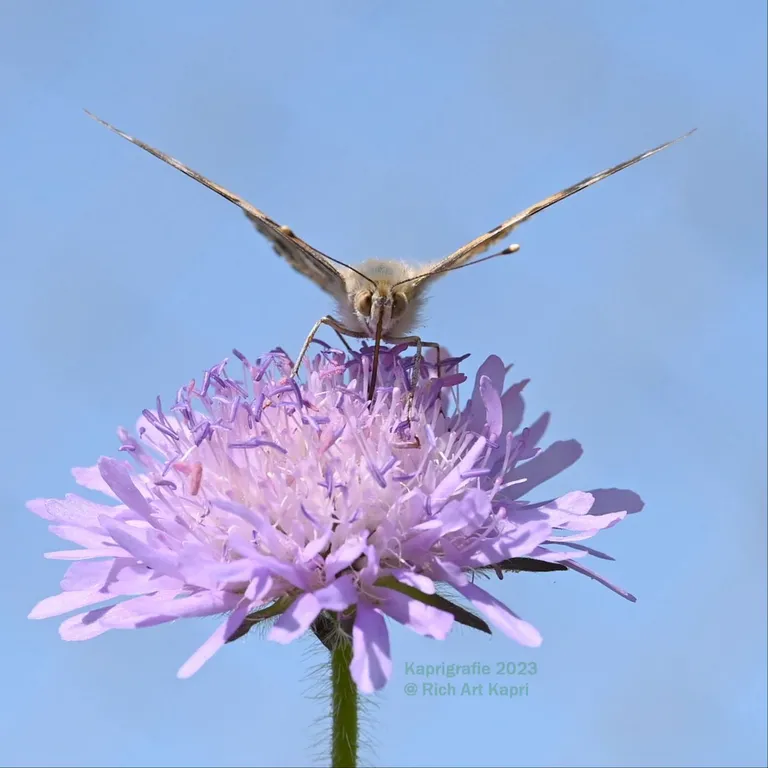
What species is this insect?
Vanessa cardui
